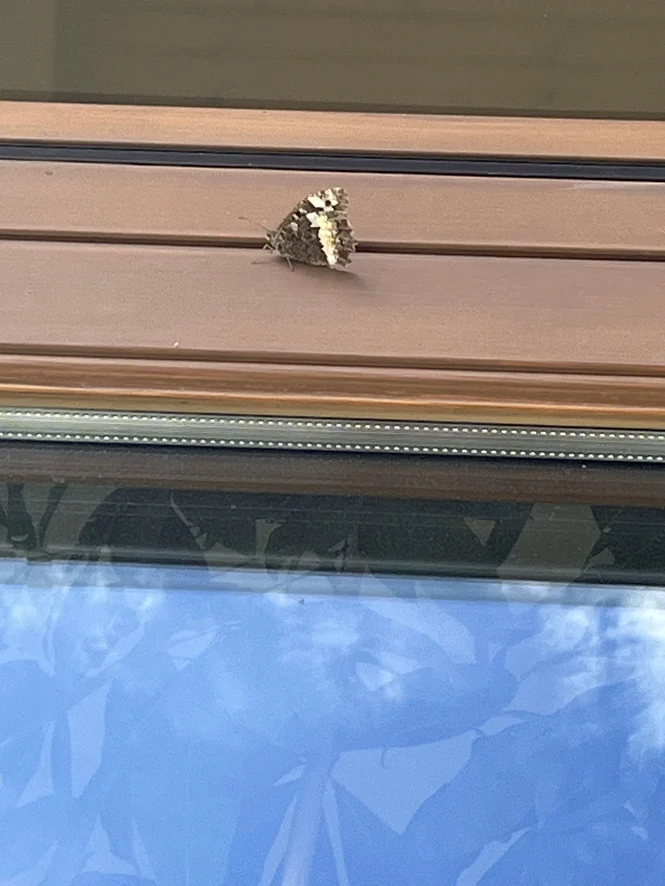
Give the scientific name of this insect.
Brintesia circe
